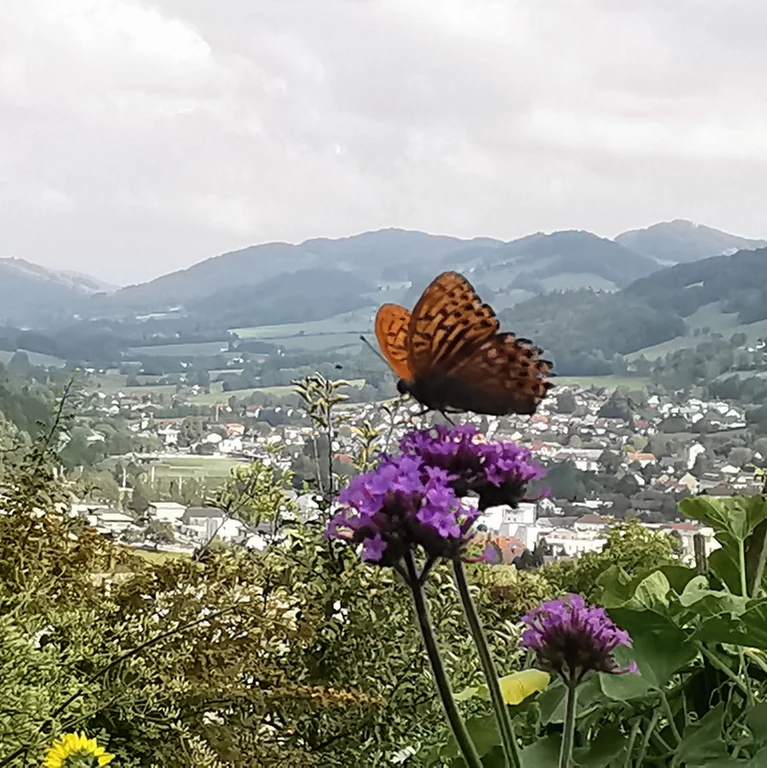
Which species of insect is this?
Argynnis paphia
